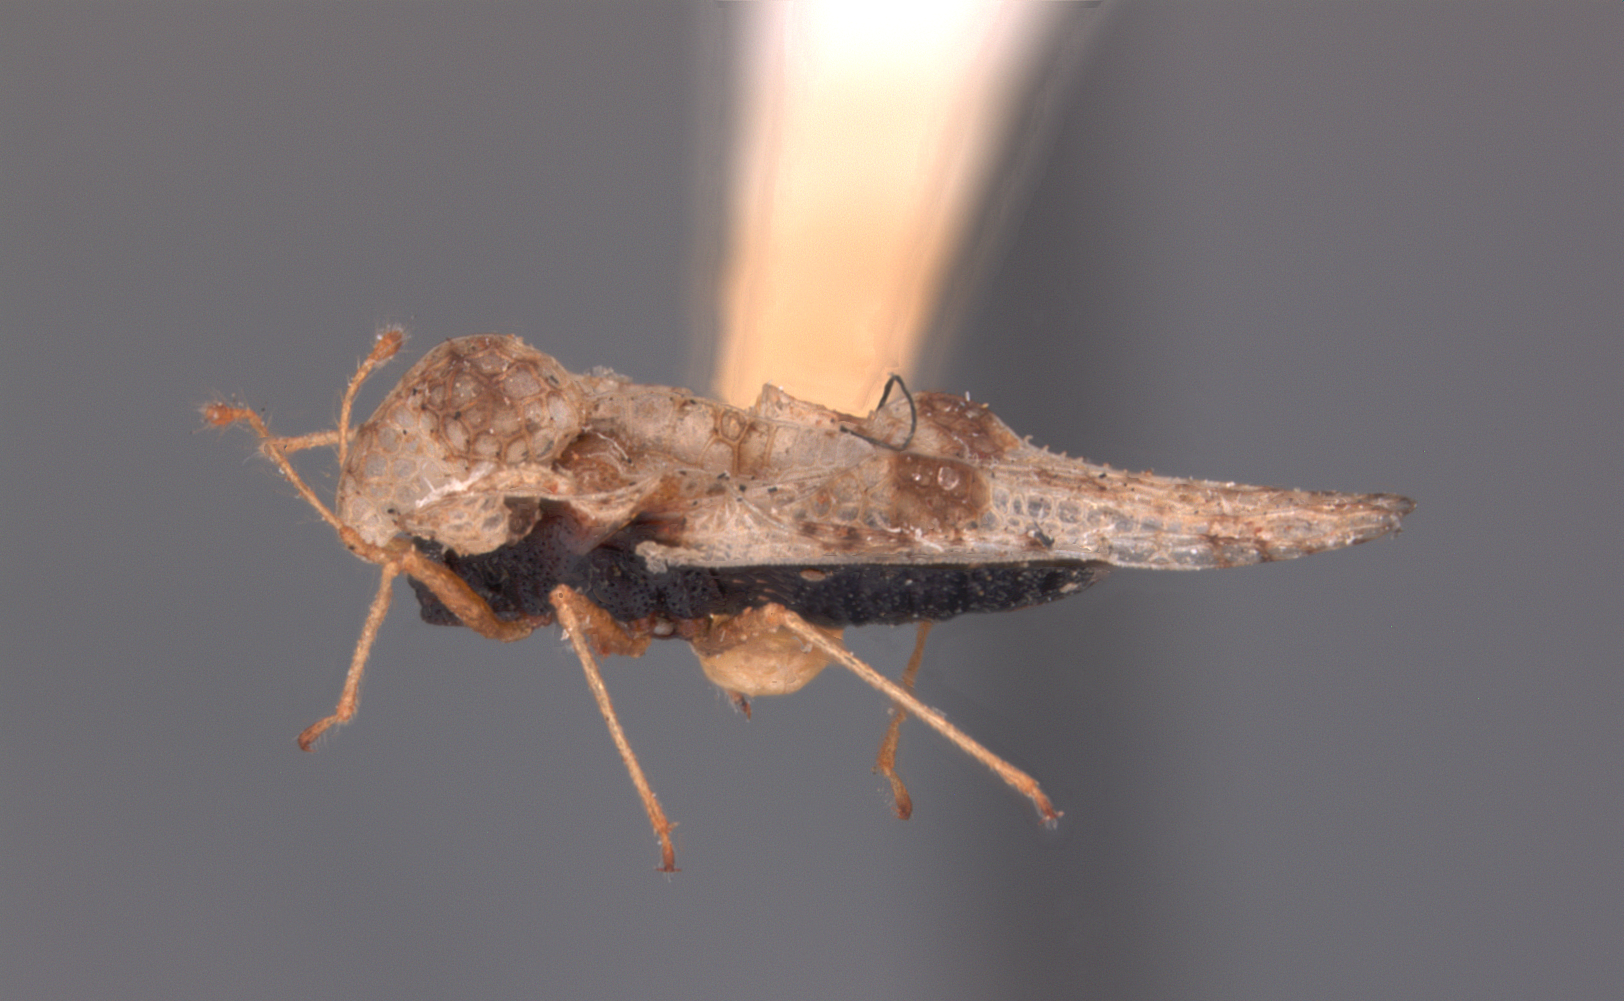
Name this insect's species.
Corythucha platini
